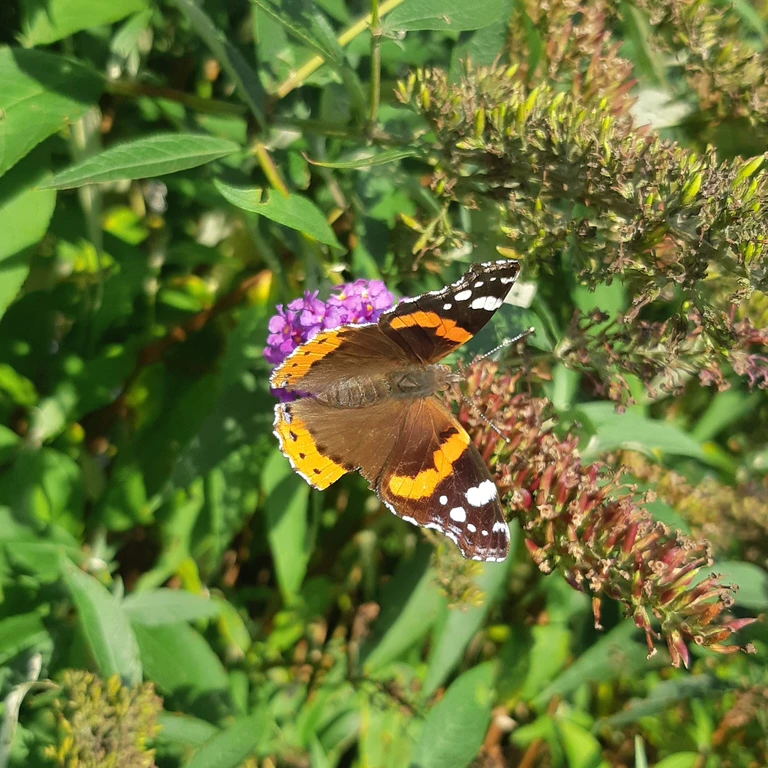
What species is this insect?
Vanessa atalanta
